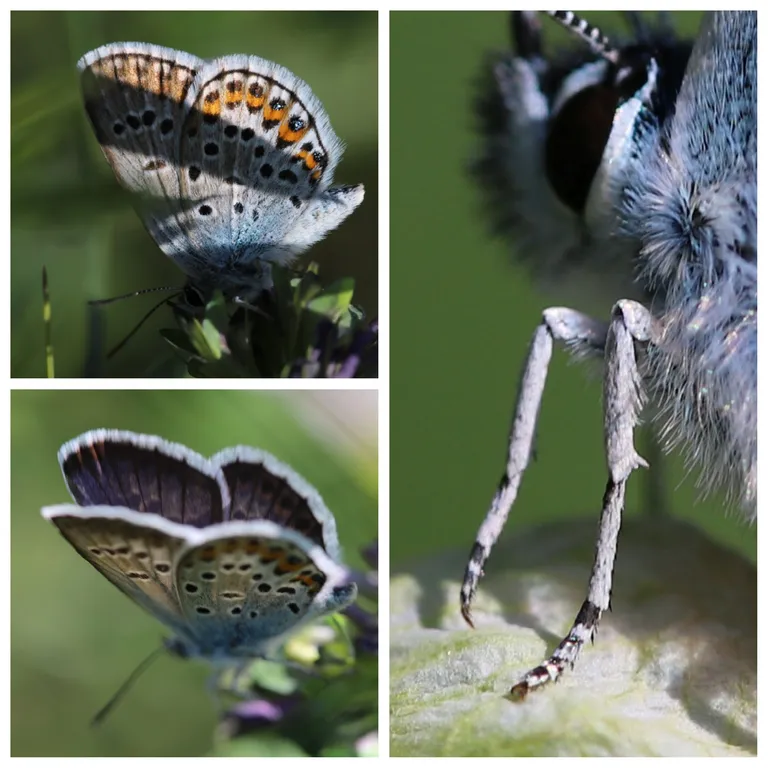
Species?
Plebejus argus
